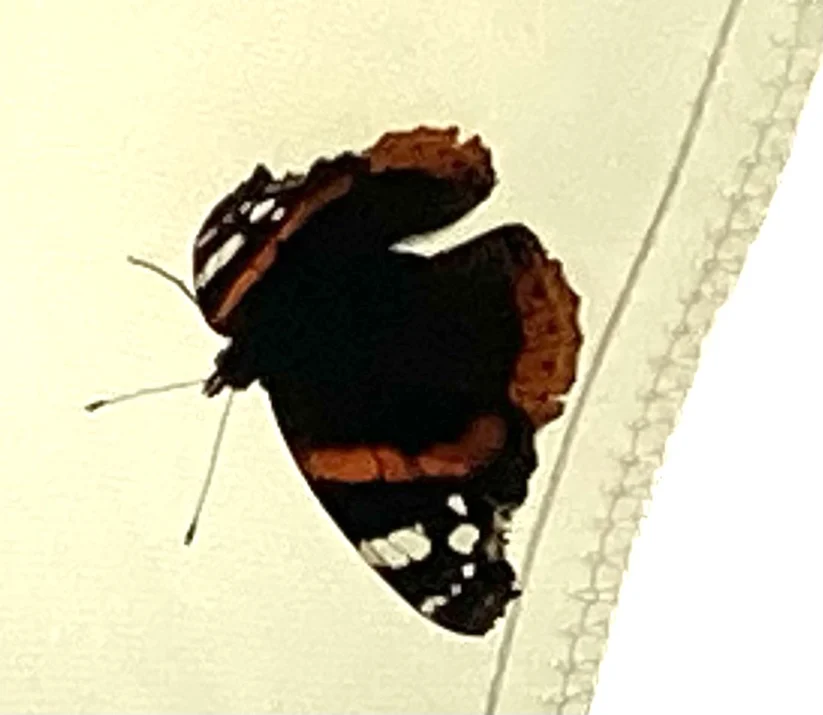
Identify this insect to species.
Vanessa atalanta
